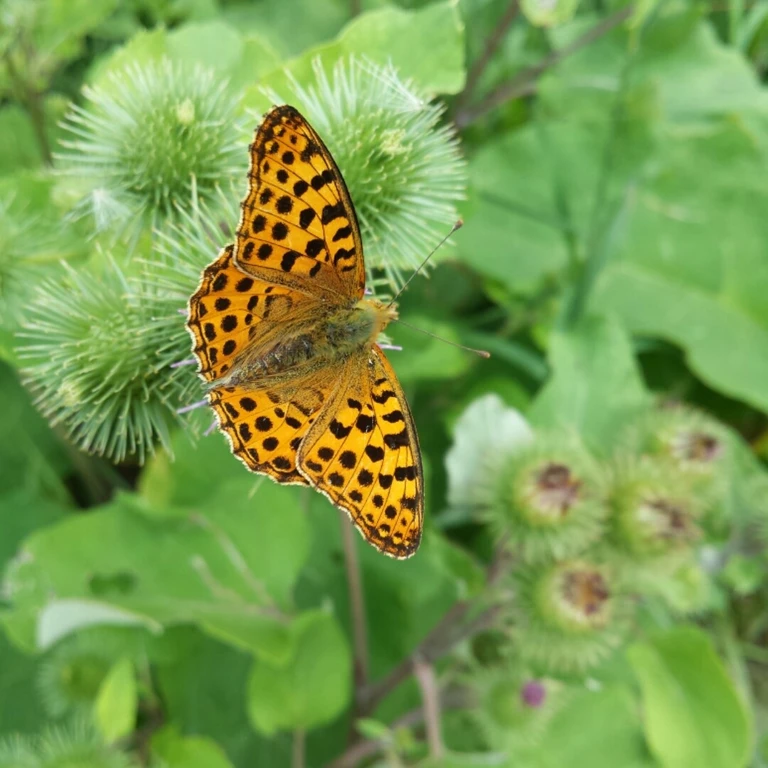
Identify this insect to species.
Issoria lathonia
